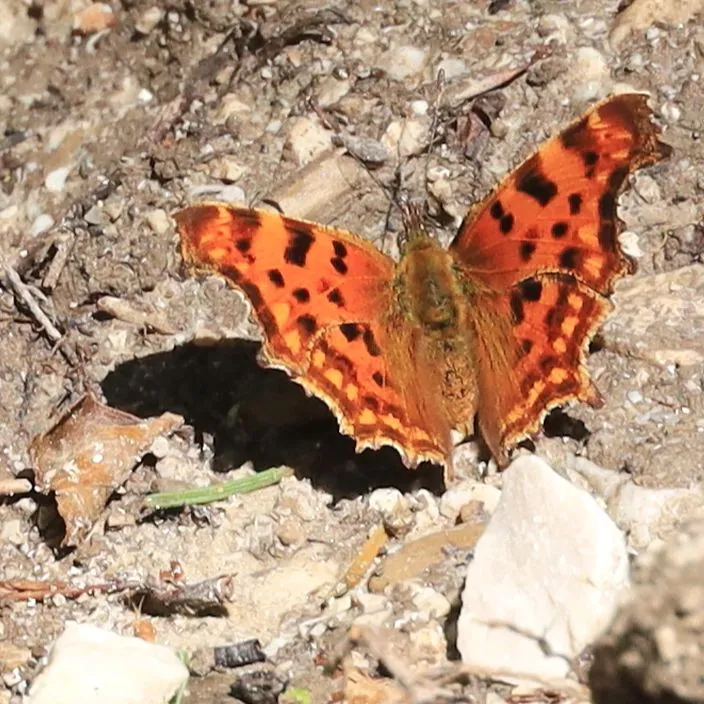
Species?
Polygonia c-album
